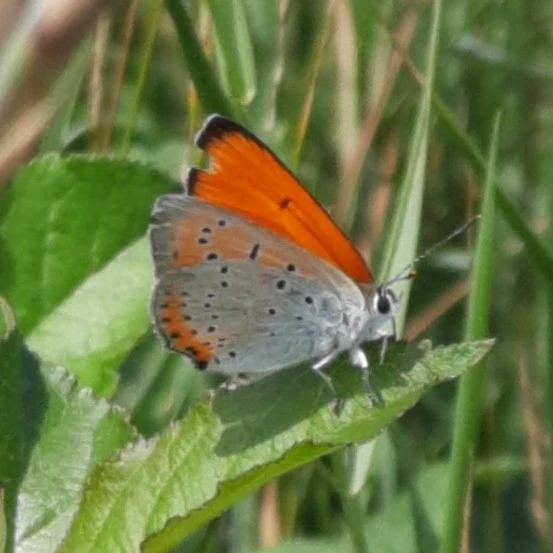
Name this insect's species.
Lycaena dispar
